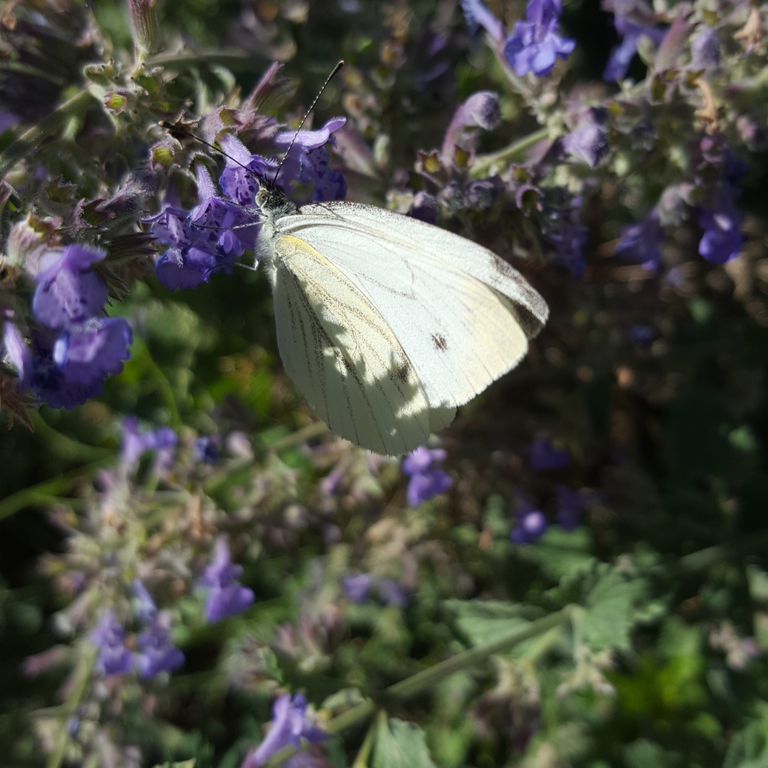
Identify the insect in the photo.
Pieris napi
